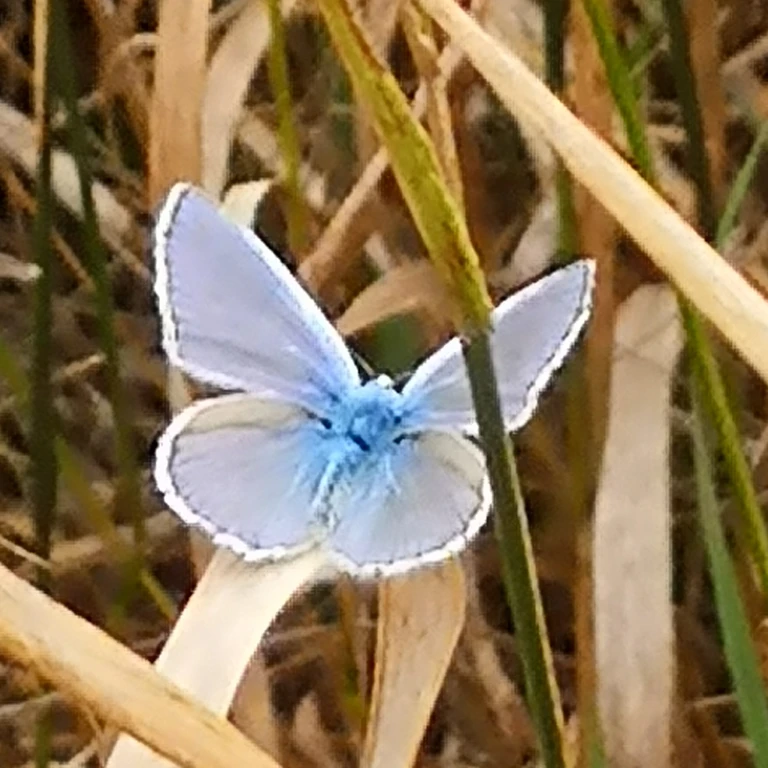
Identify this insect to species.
Polyommatus icarus
